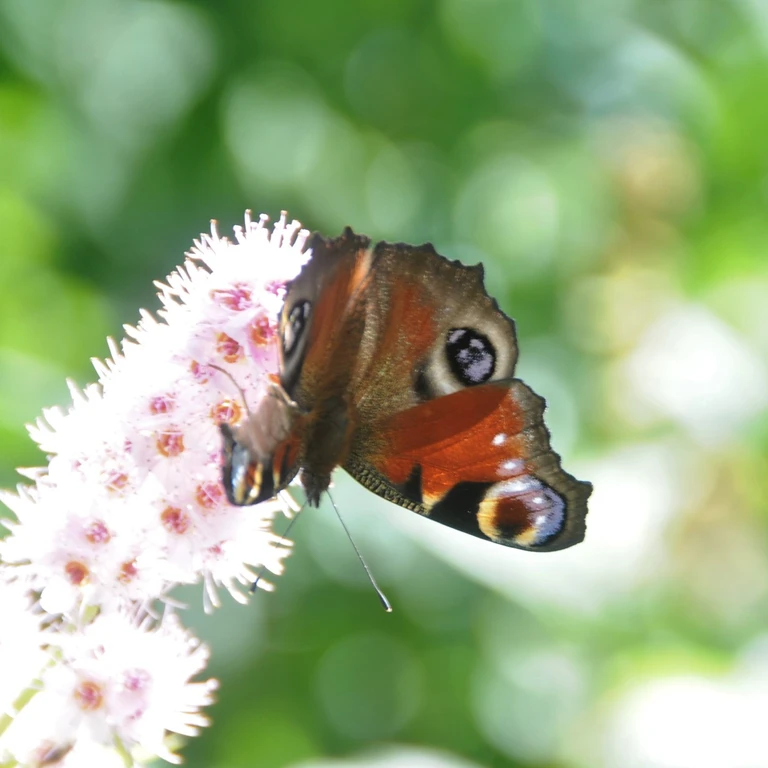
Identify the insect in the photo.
Aglais io
